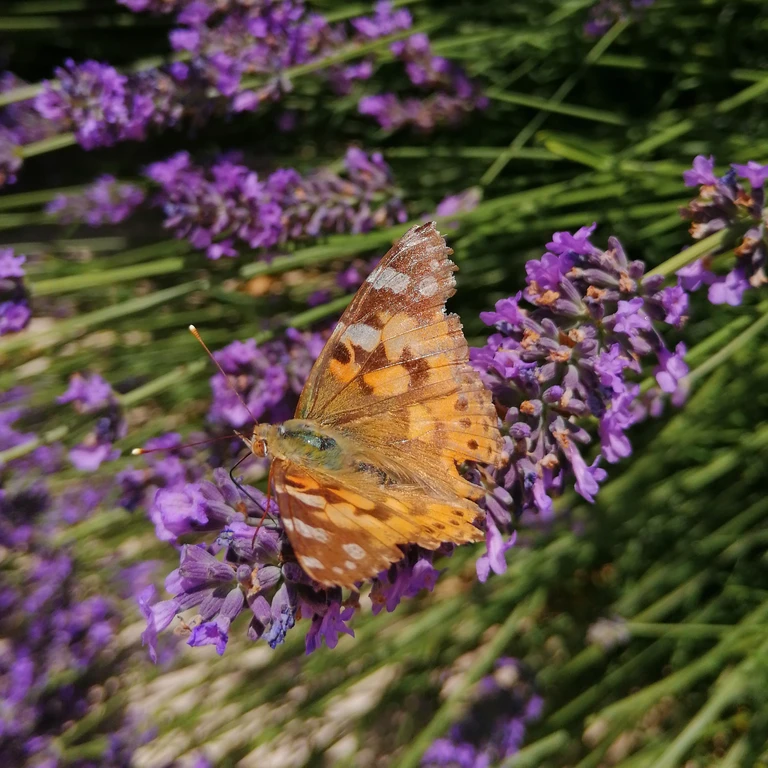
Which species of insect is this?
Vanessa cardui
